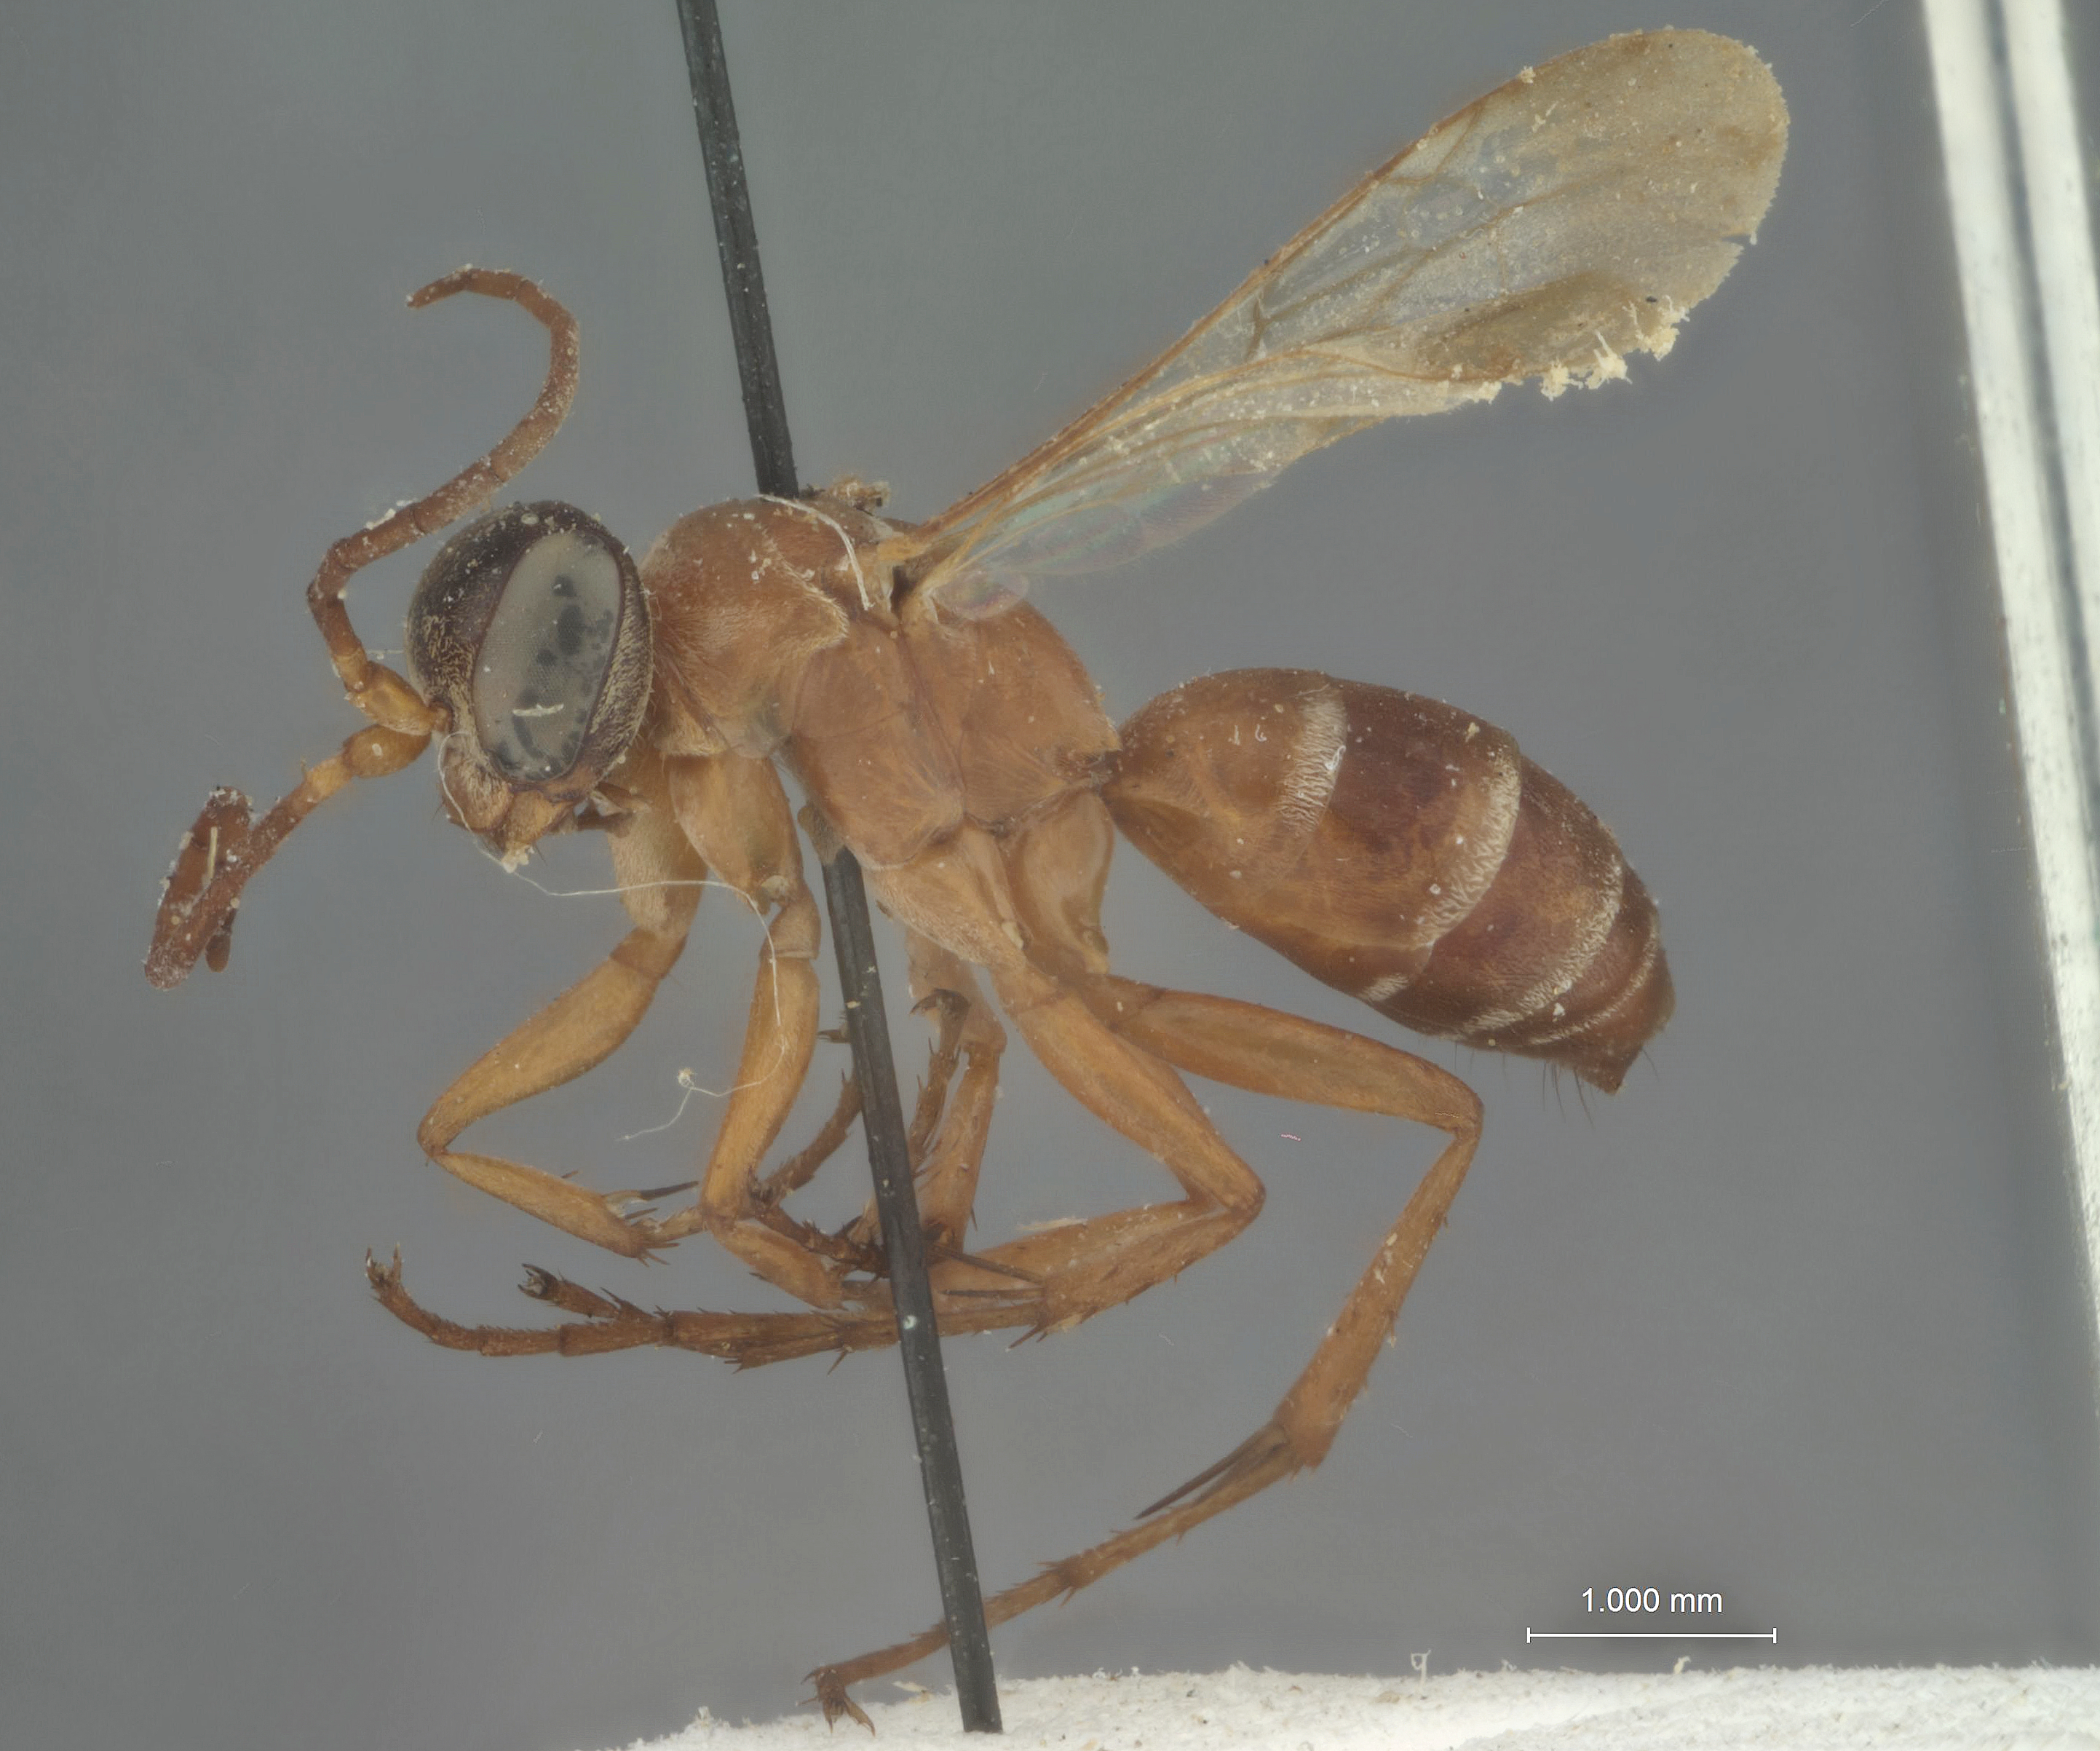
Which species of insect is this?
Aporinellus rufus
